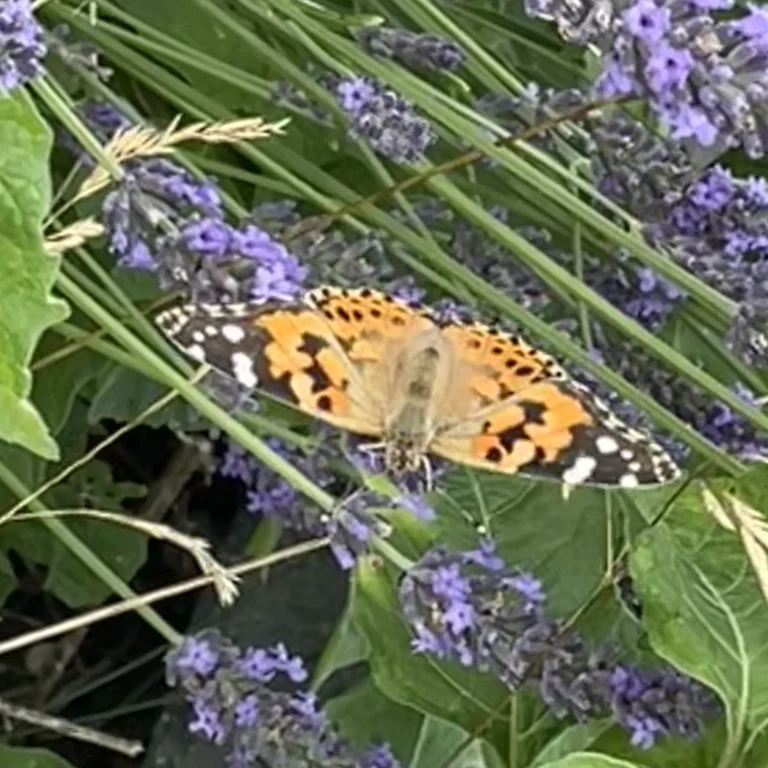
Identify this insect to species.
Vanessa cardui
